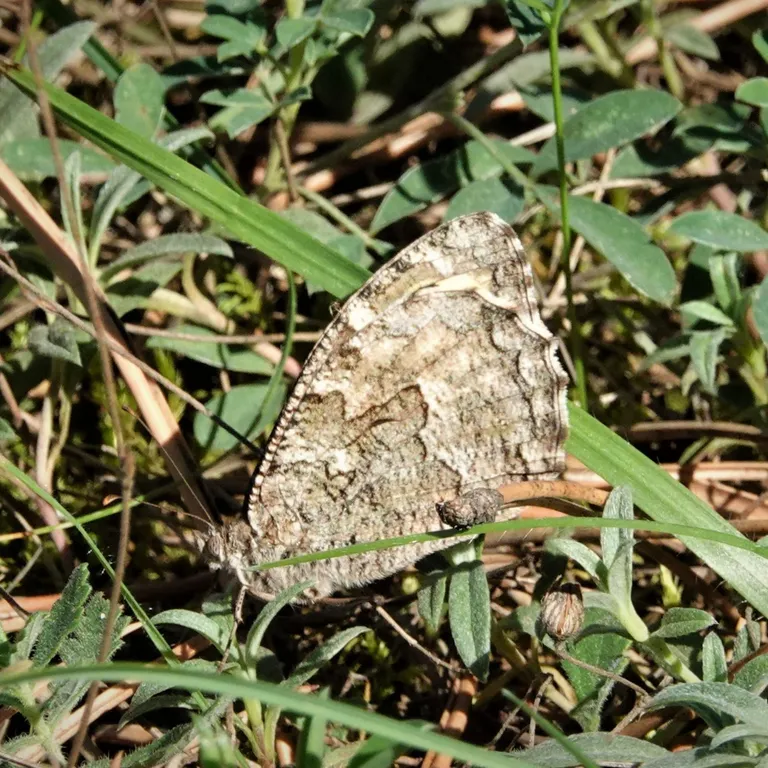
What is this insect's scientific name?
Hipparchia semele
